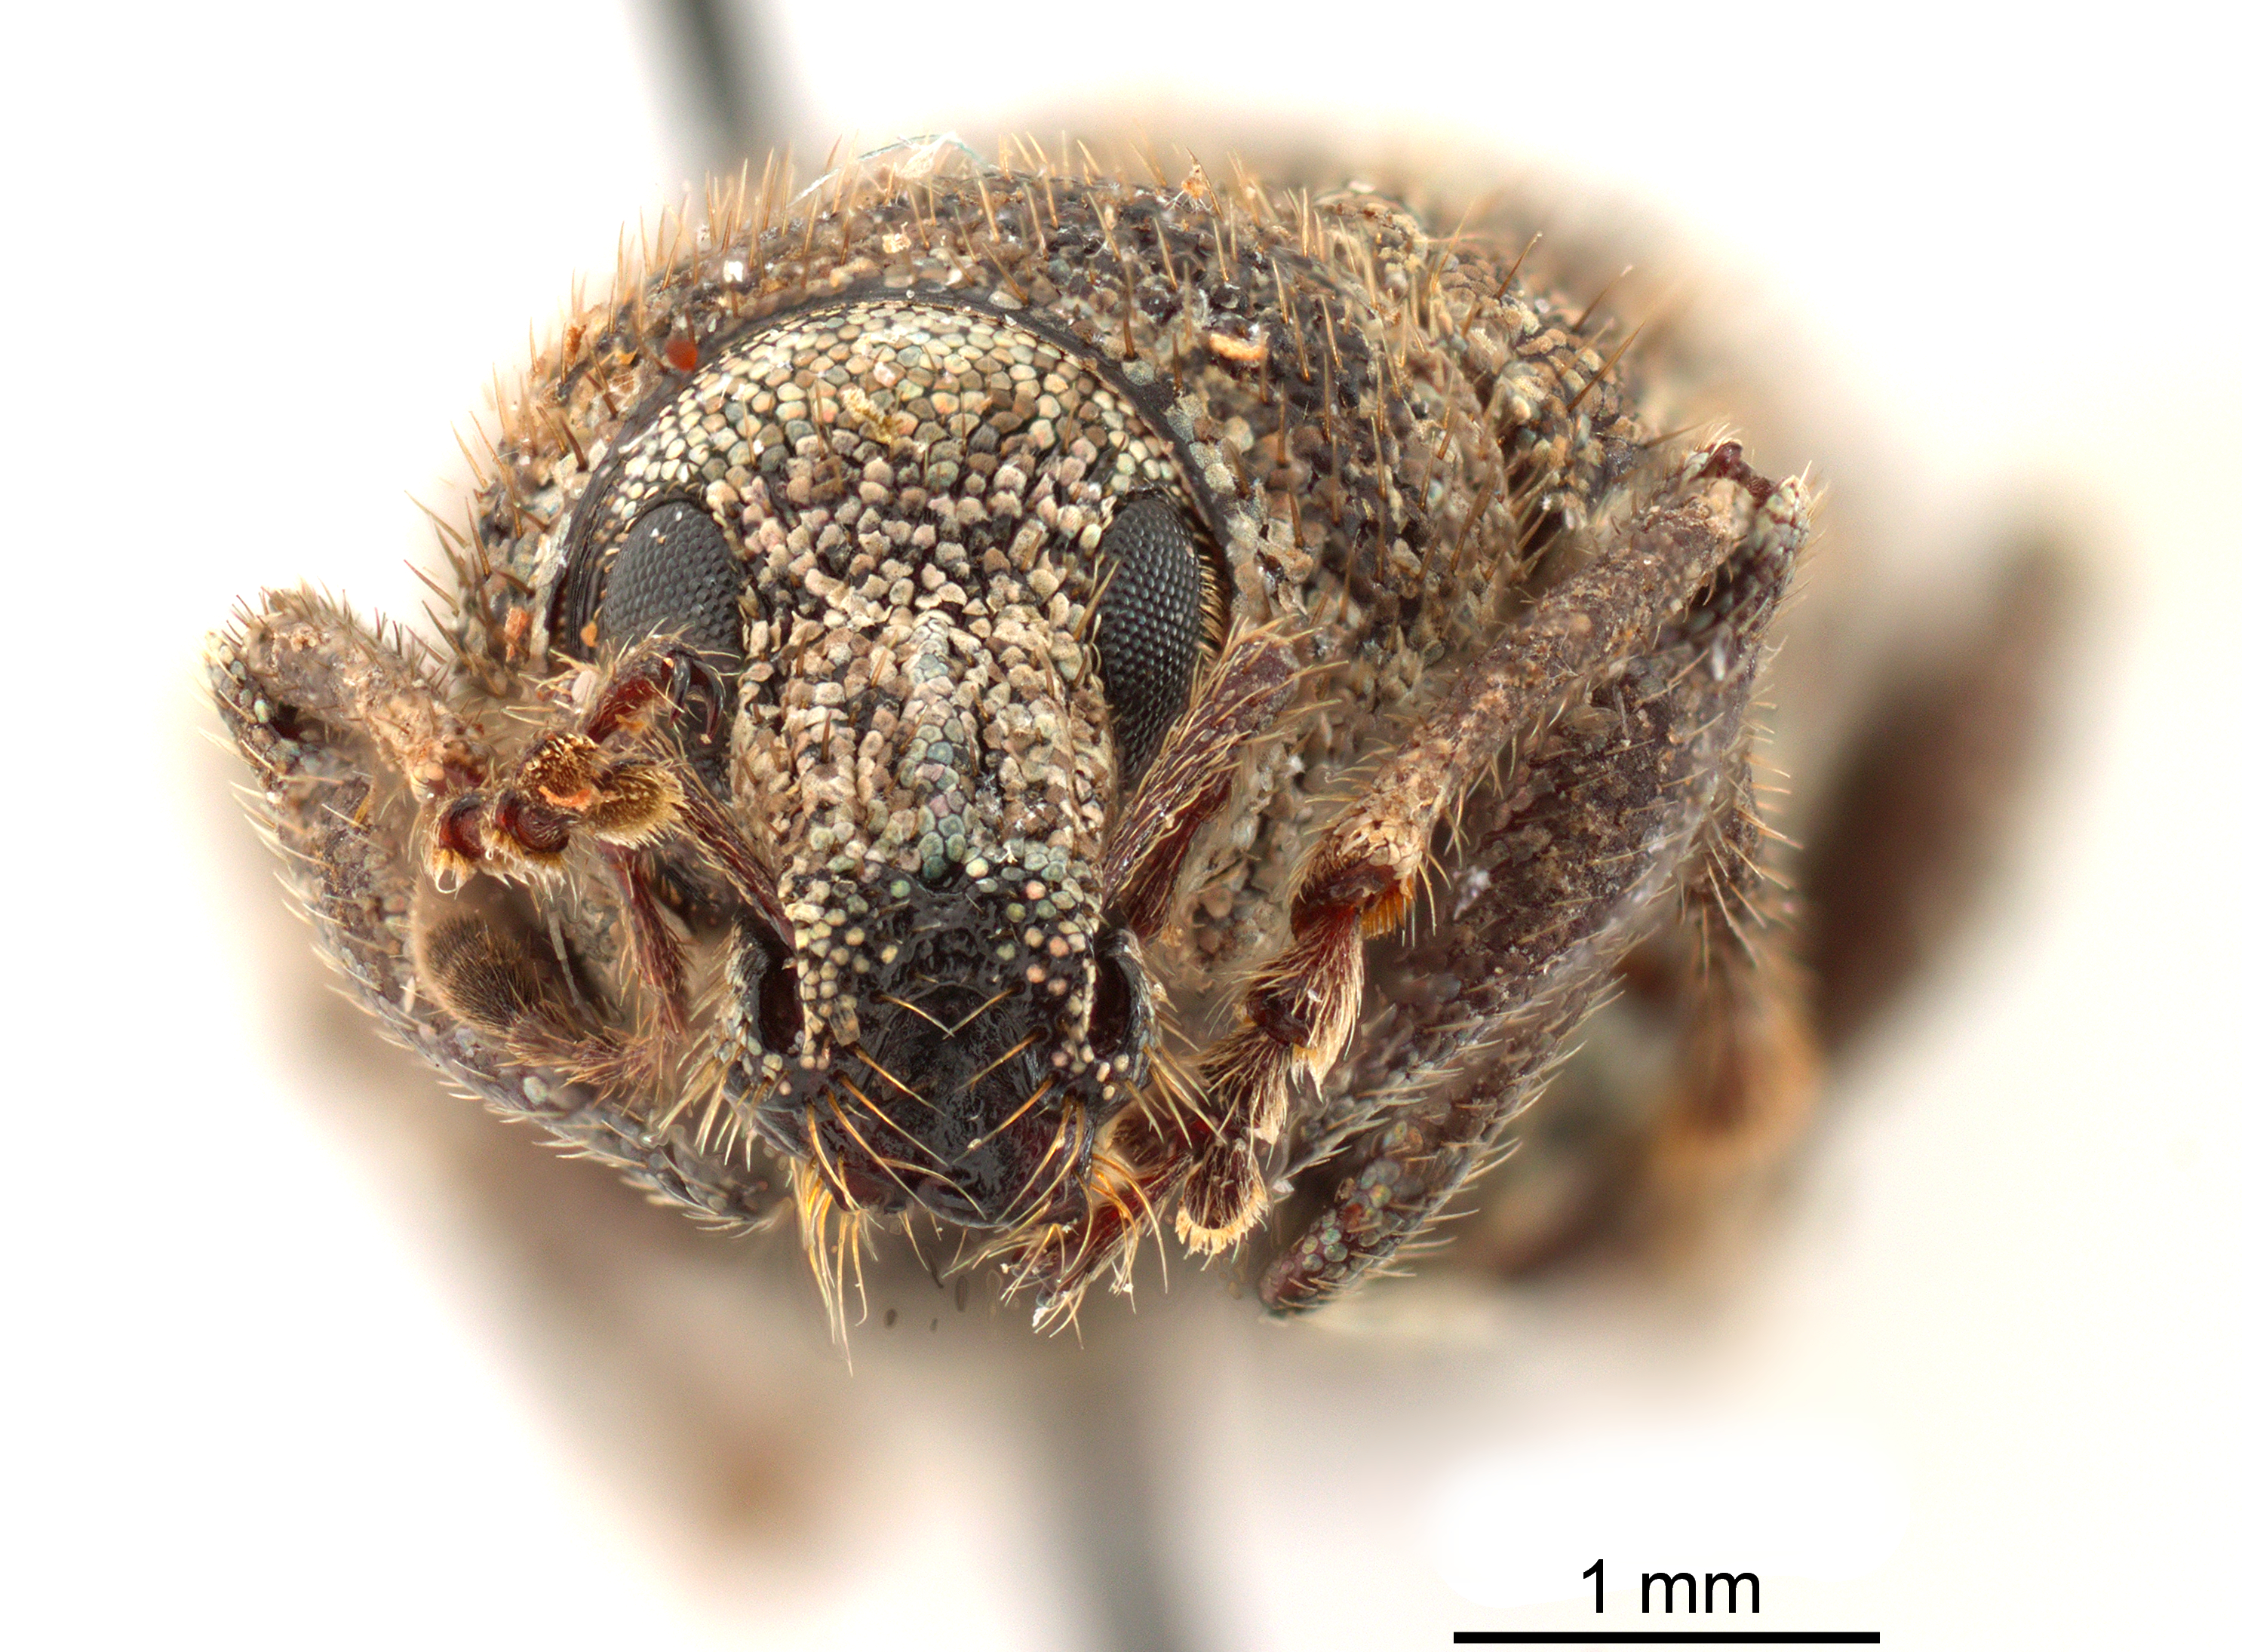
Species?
Anametis subfusca
